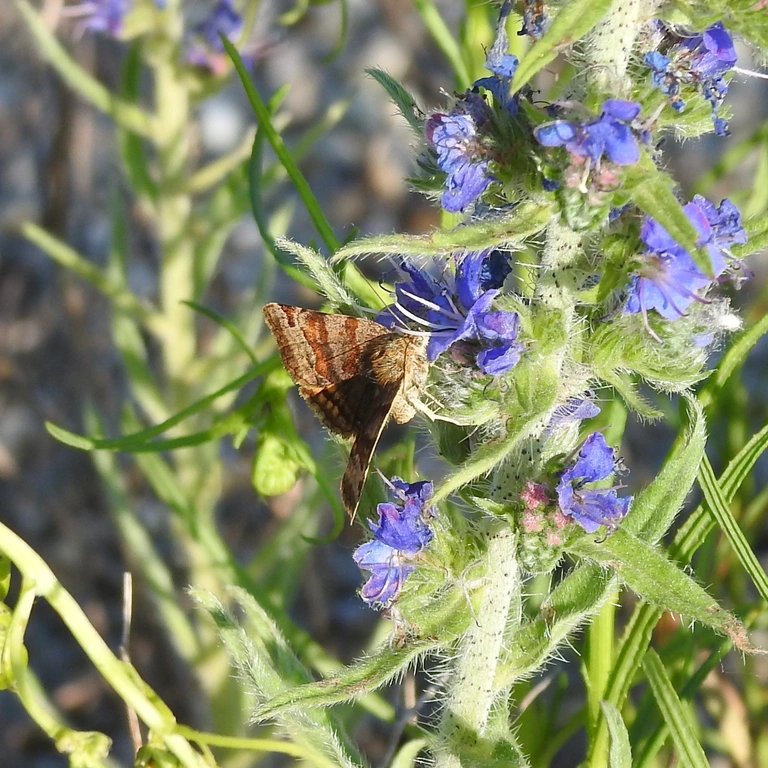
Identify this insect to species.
Euclidia glyphica
